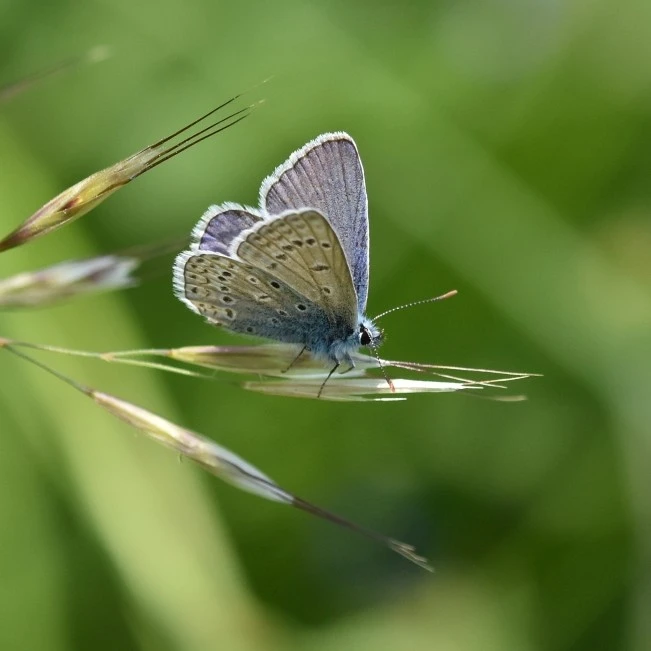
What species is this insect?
Polyommatus icarus
